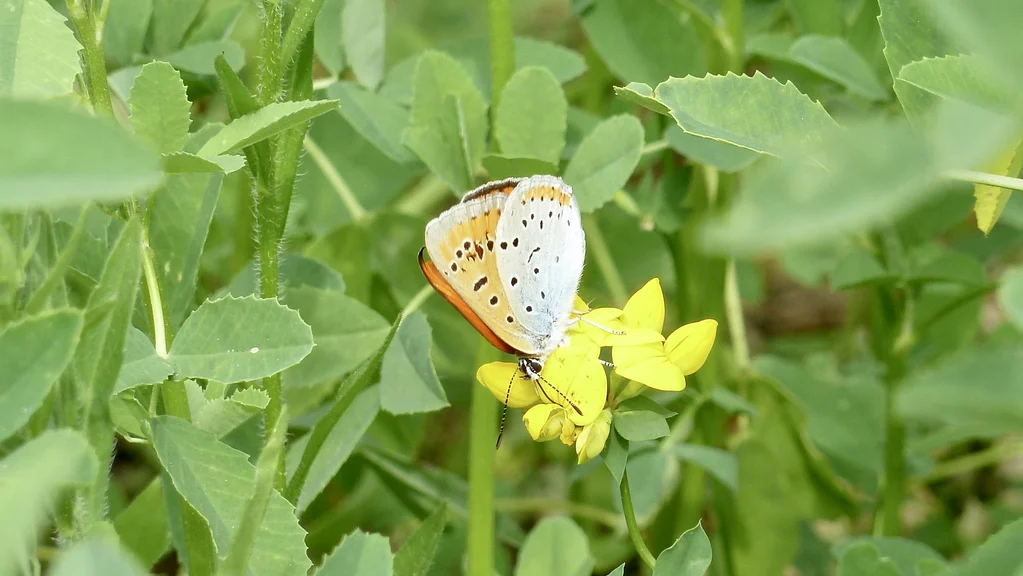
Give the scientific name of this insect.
Lycaena dispar
